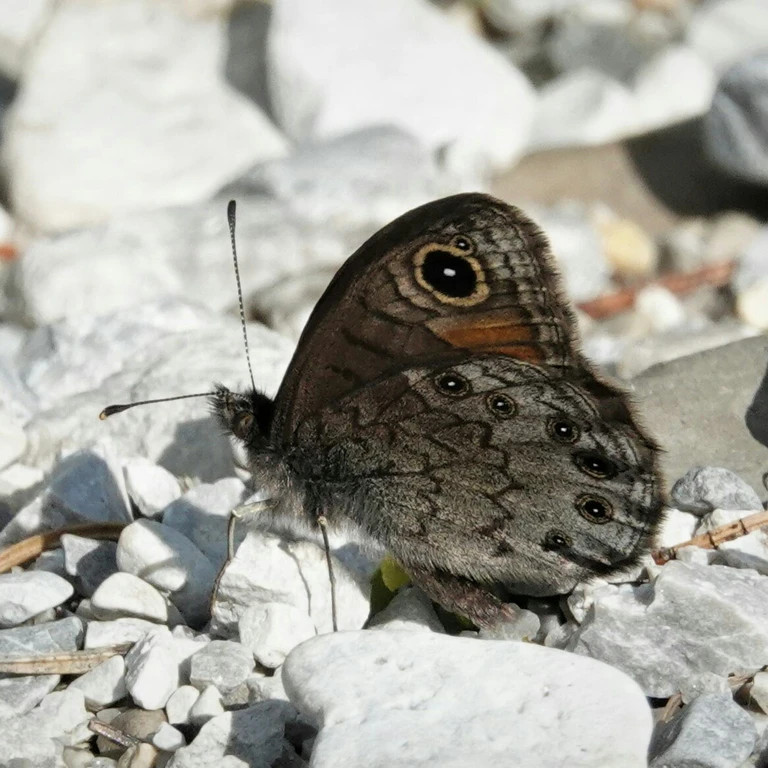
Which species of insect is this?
Lasiommata petropolitana (also Pararge petropolitana)
